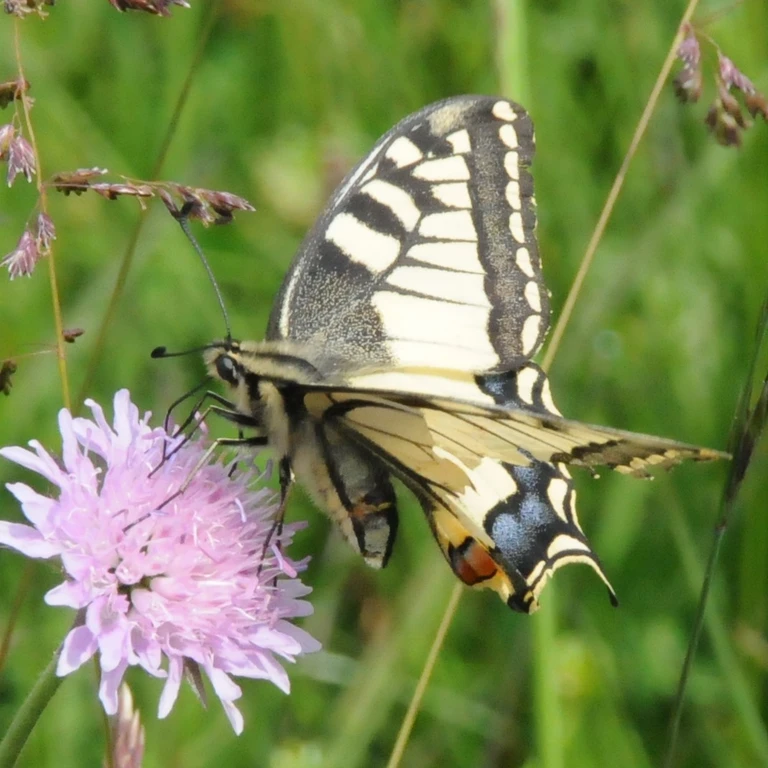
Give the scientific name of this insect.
Papilio machaon
